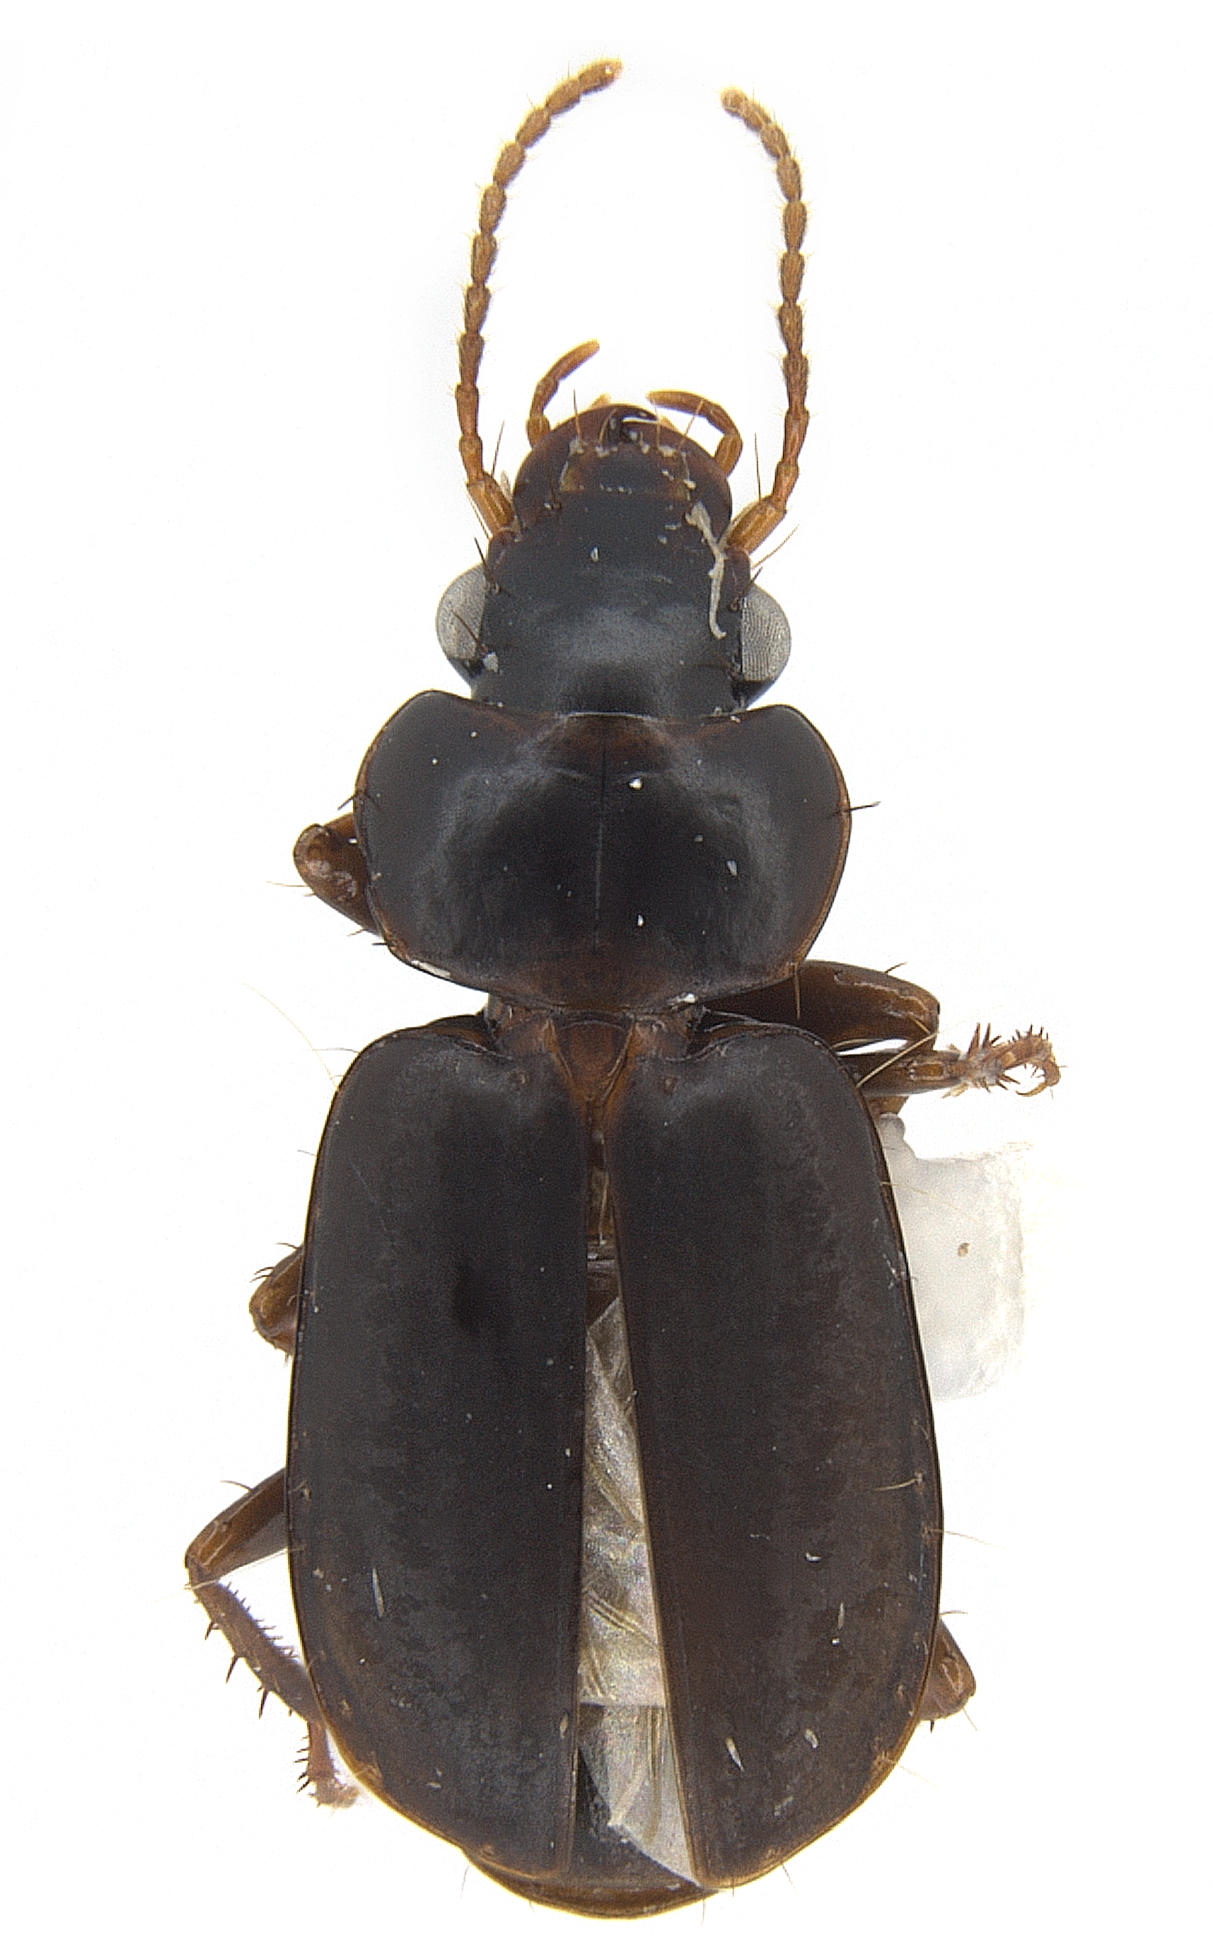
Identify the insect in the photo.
Aephnidius ciliatus
